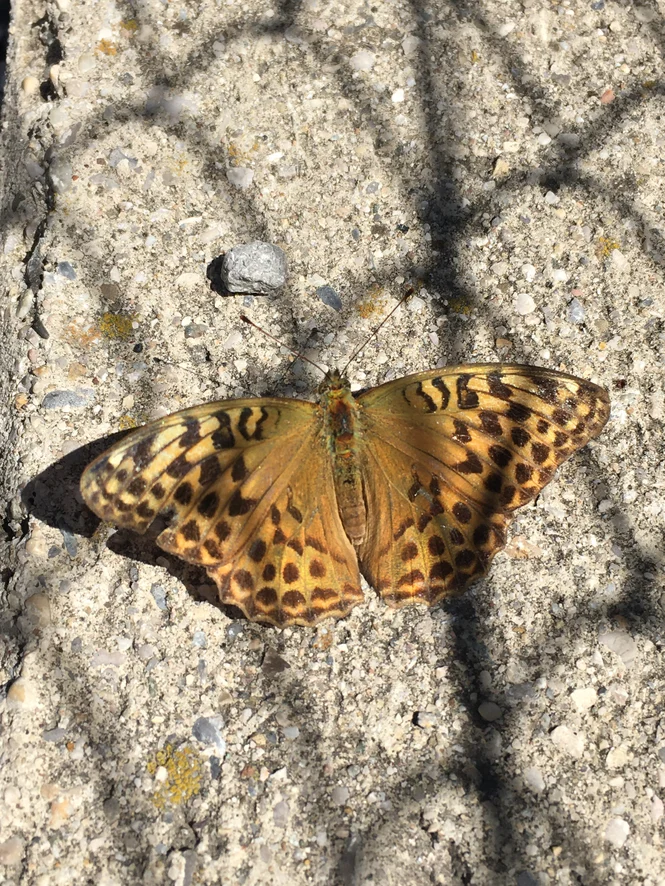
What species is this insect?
Argynnis paphia
